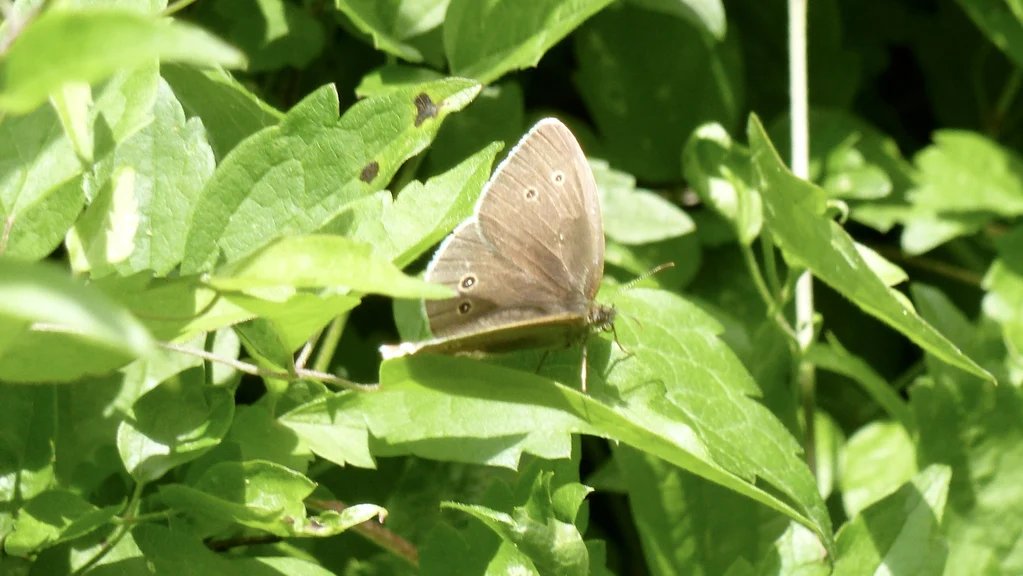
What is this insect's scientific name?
Aphantopus hyperantus
